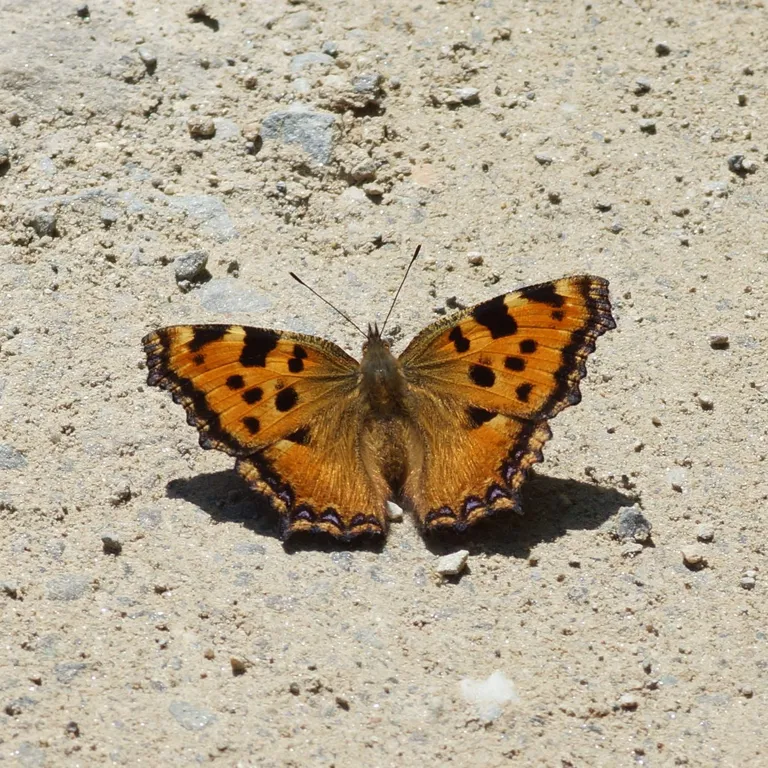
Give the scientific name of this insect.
Nymphalis polychloros
